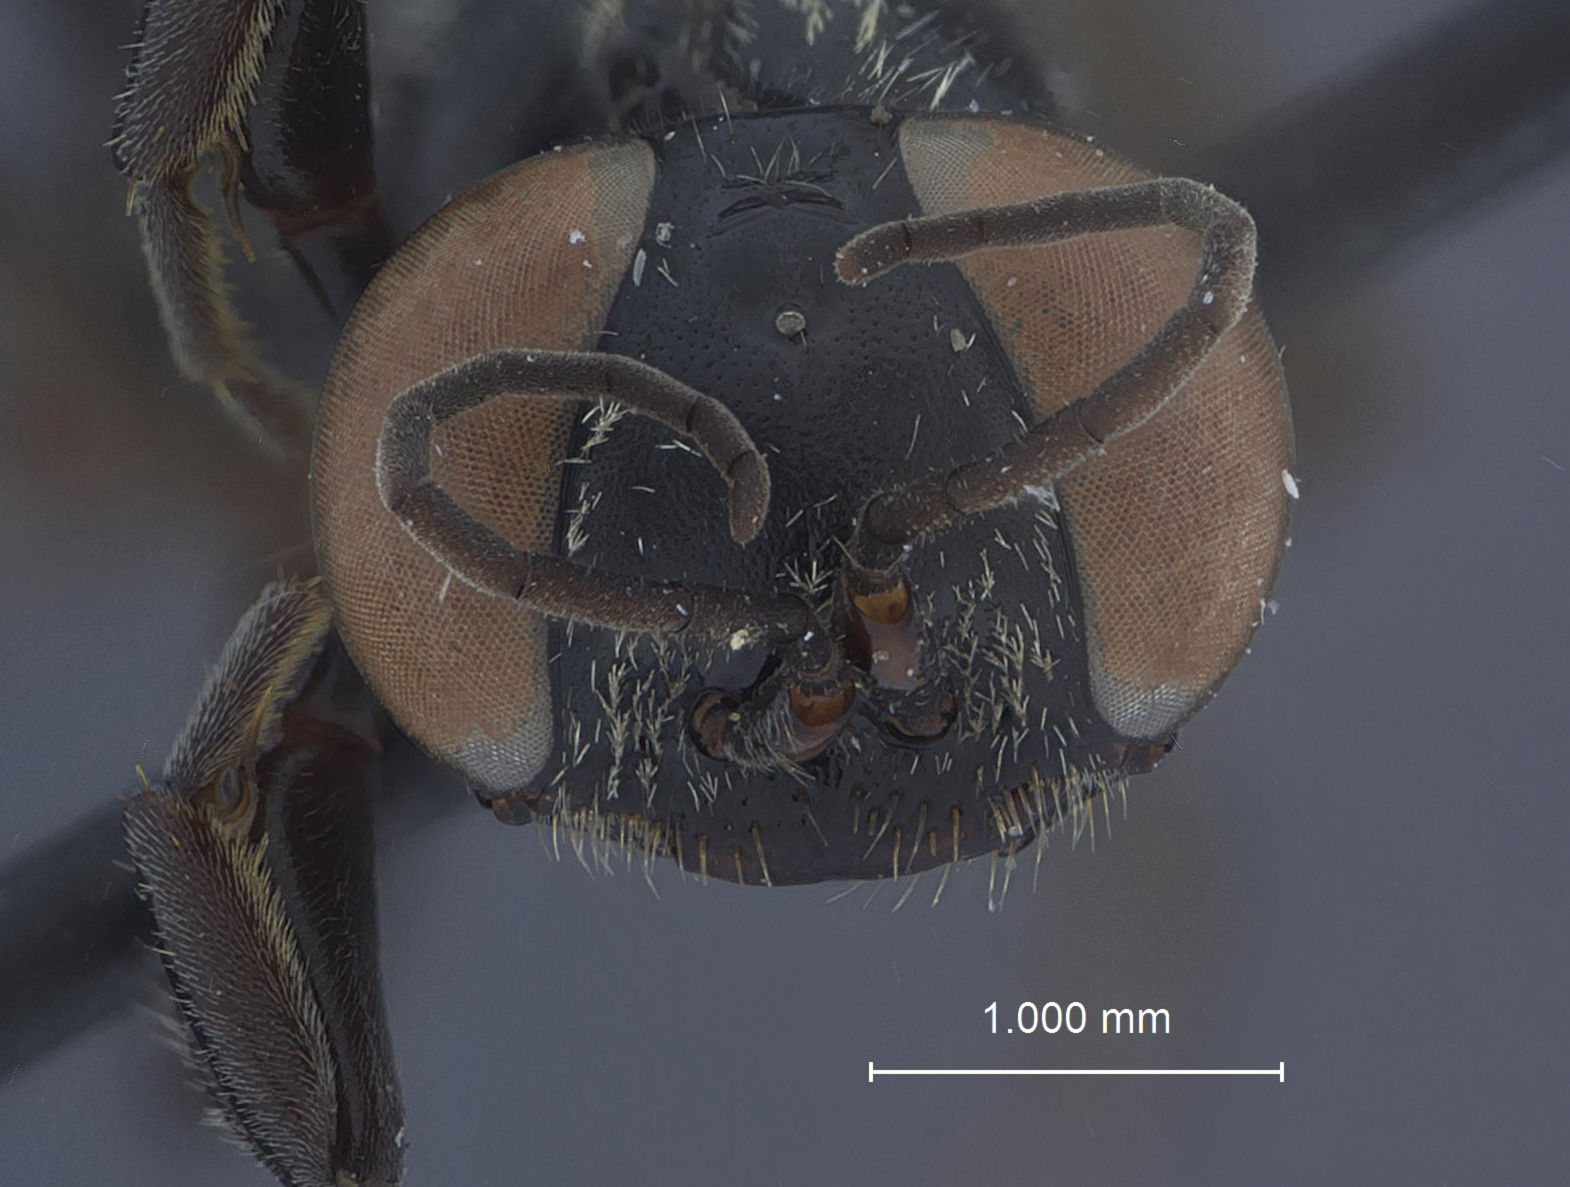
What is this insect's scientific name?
Tachysphex alayoi
